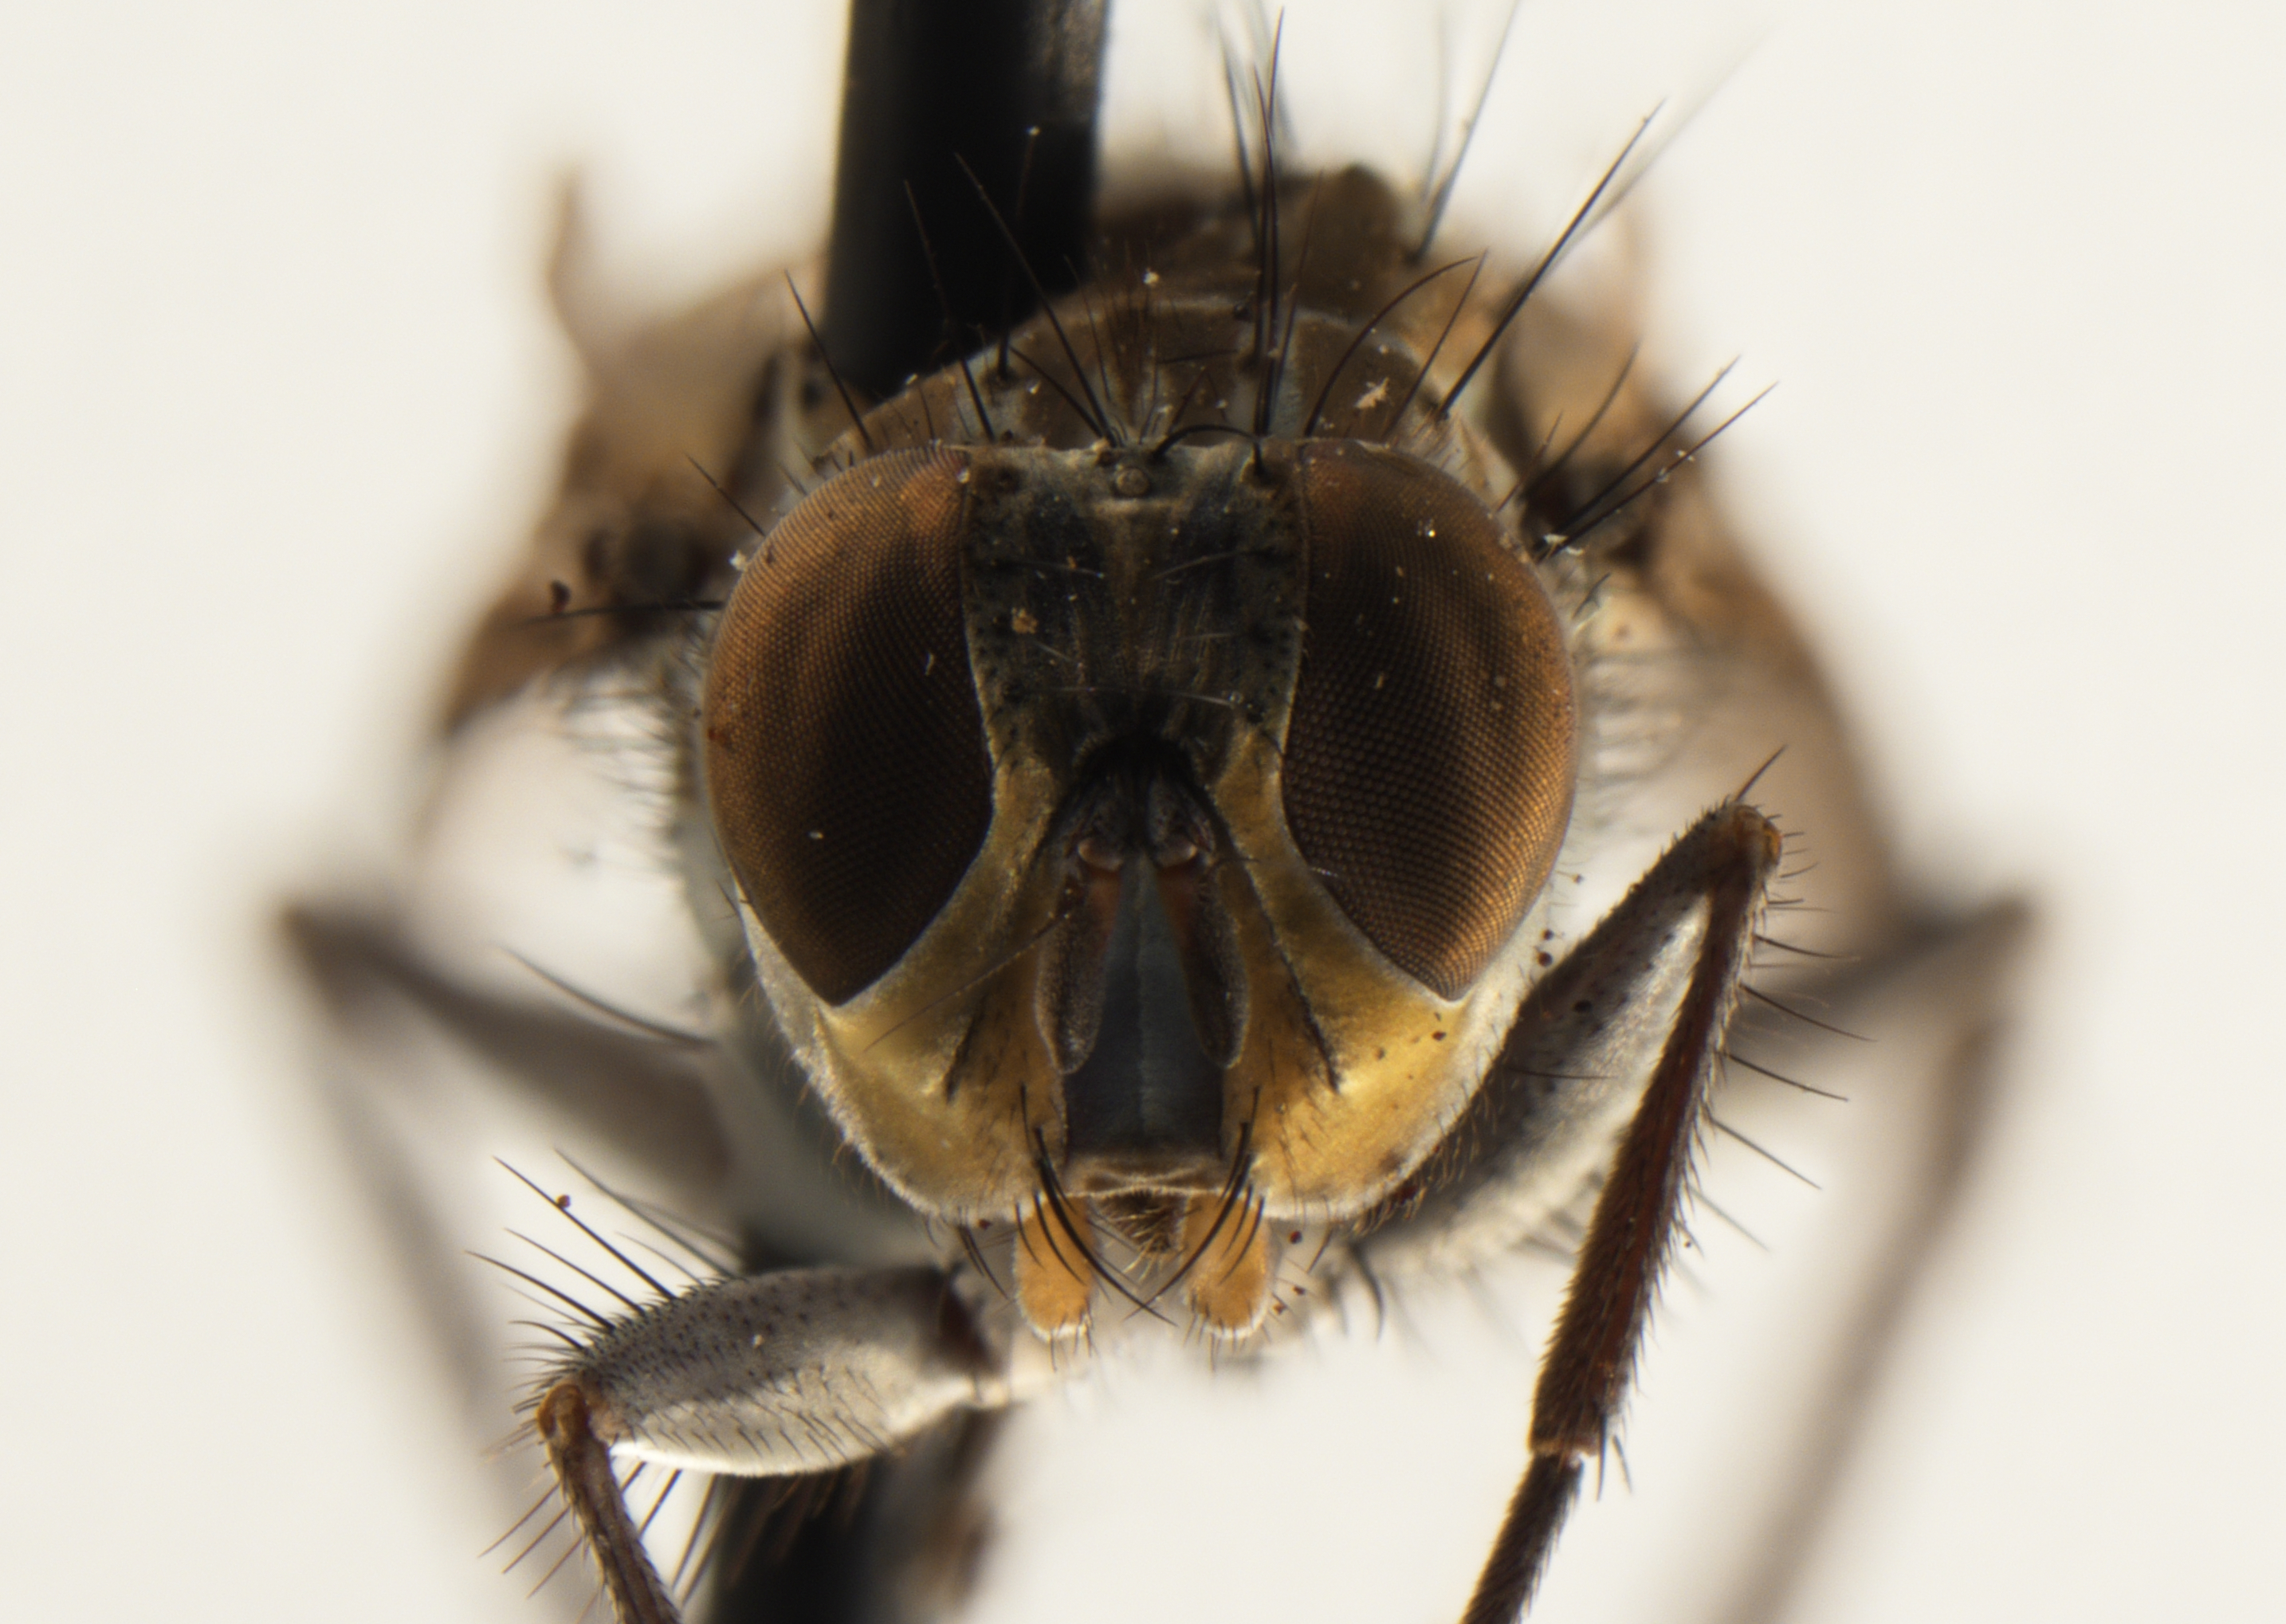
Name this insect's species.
Apsil spatulata
